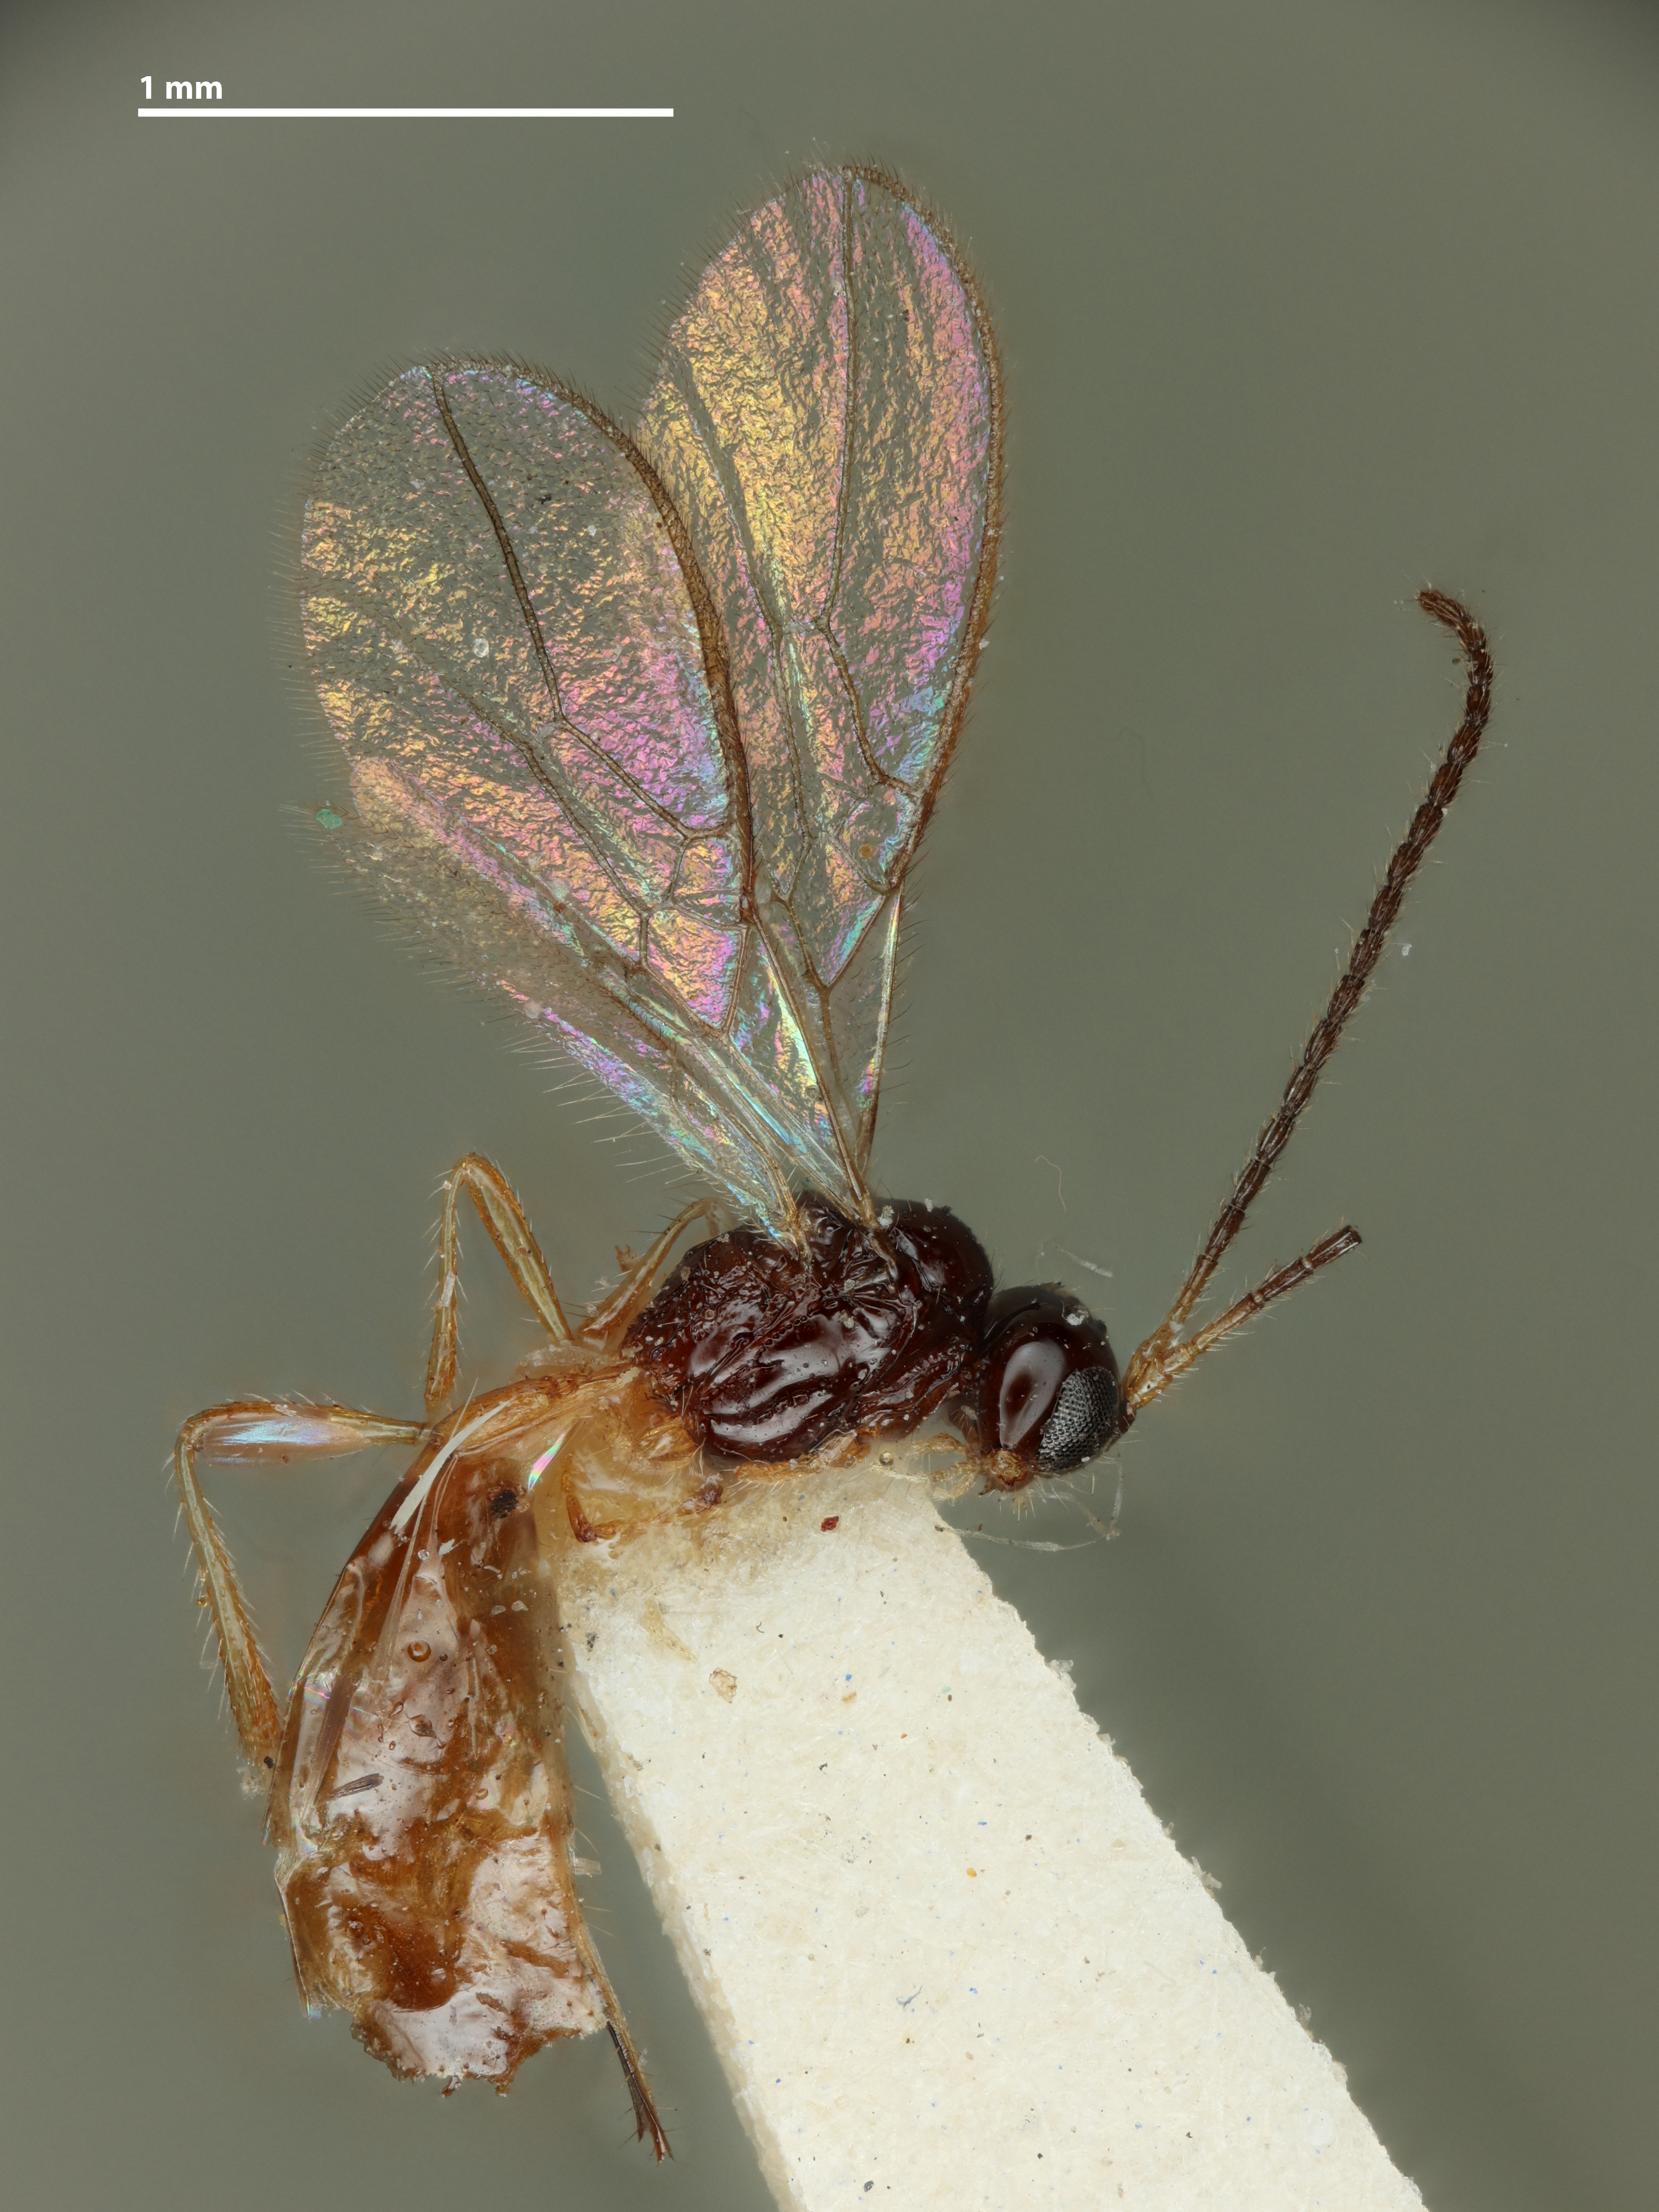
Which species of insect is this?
Aspilota compressigaster
